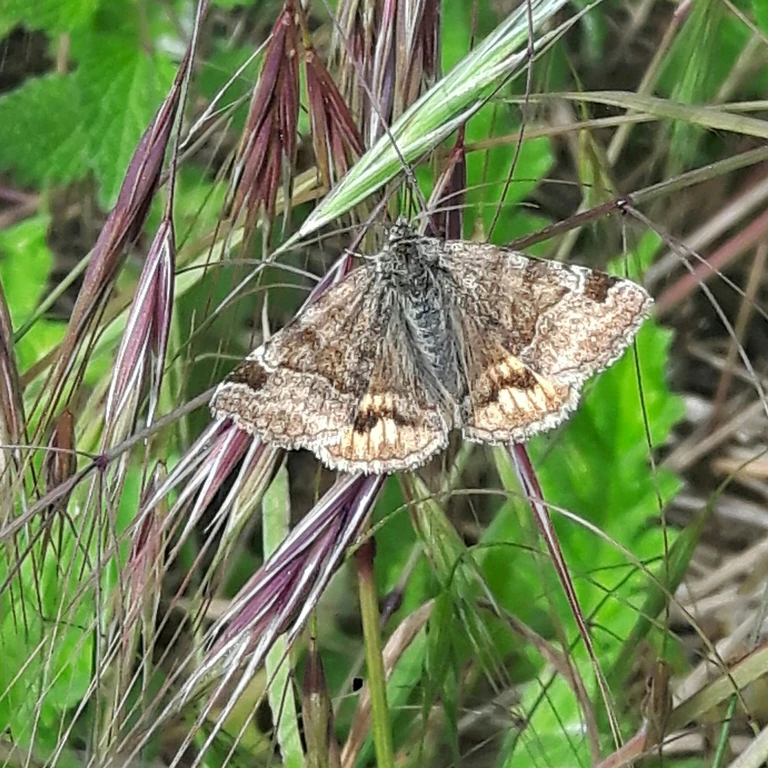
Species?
Euclidia glyphica
